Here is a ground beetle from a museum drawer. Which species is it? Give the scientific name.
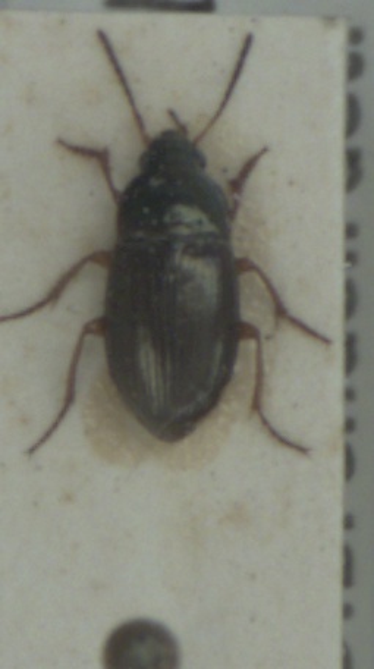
Amara anthobia
